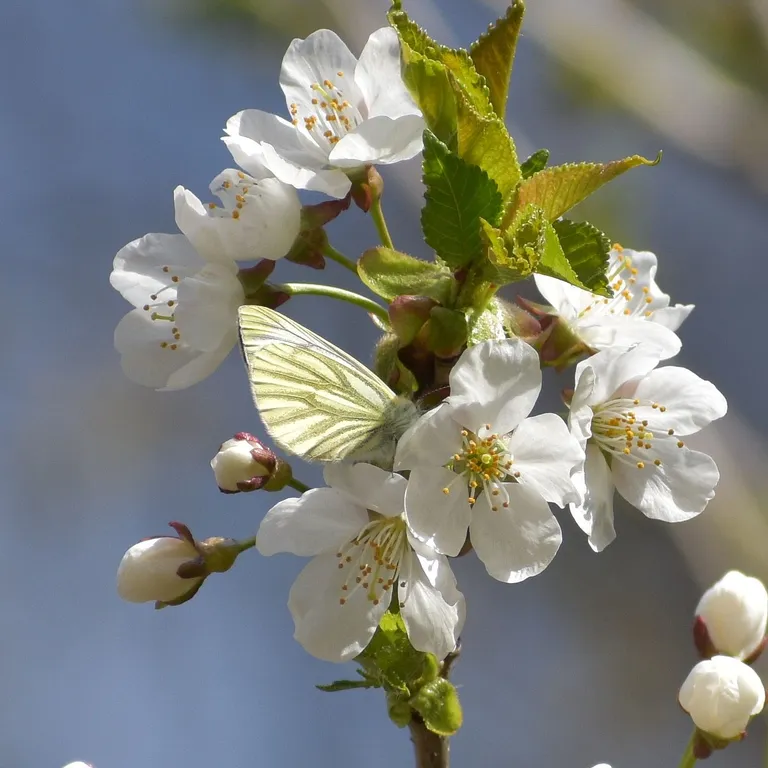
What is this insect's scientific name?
Pieris napi
